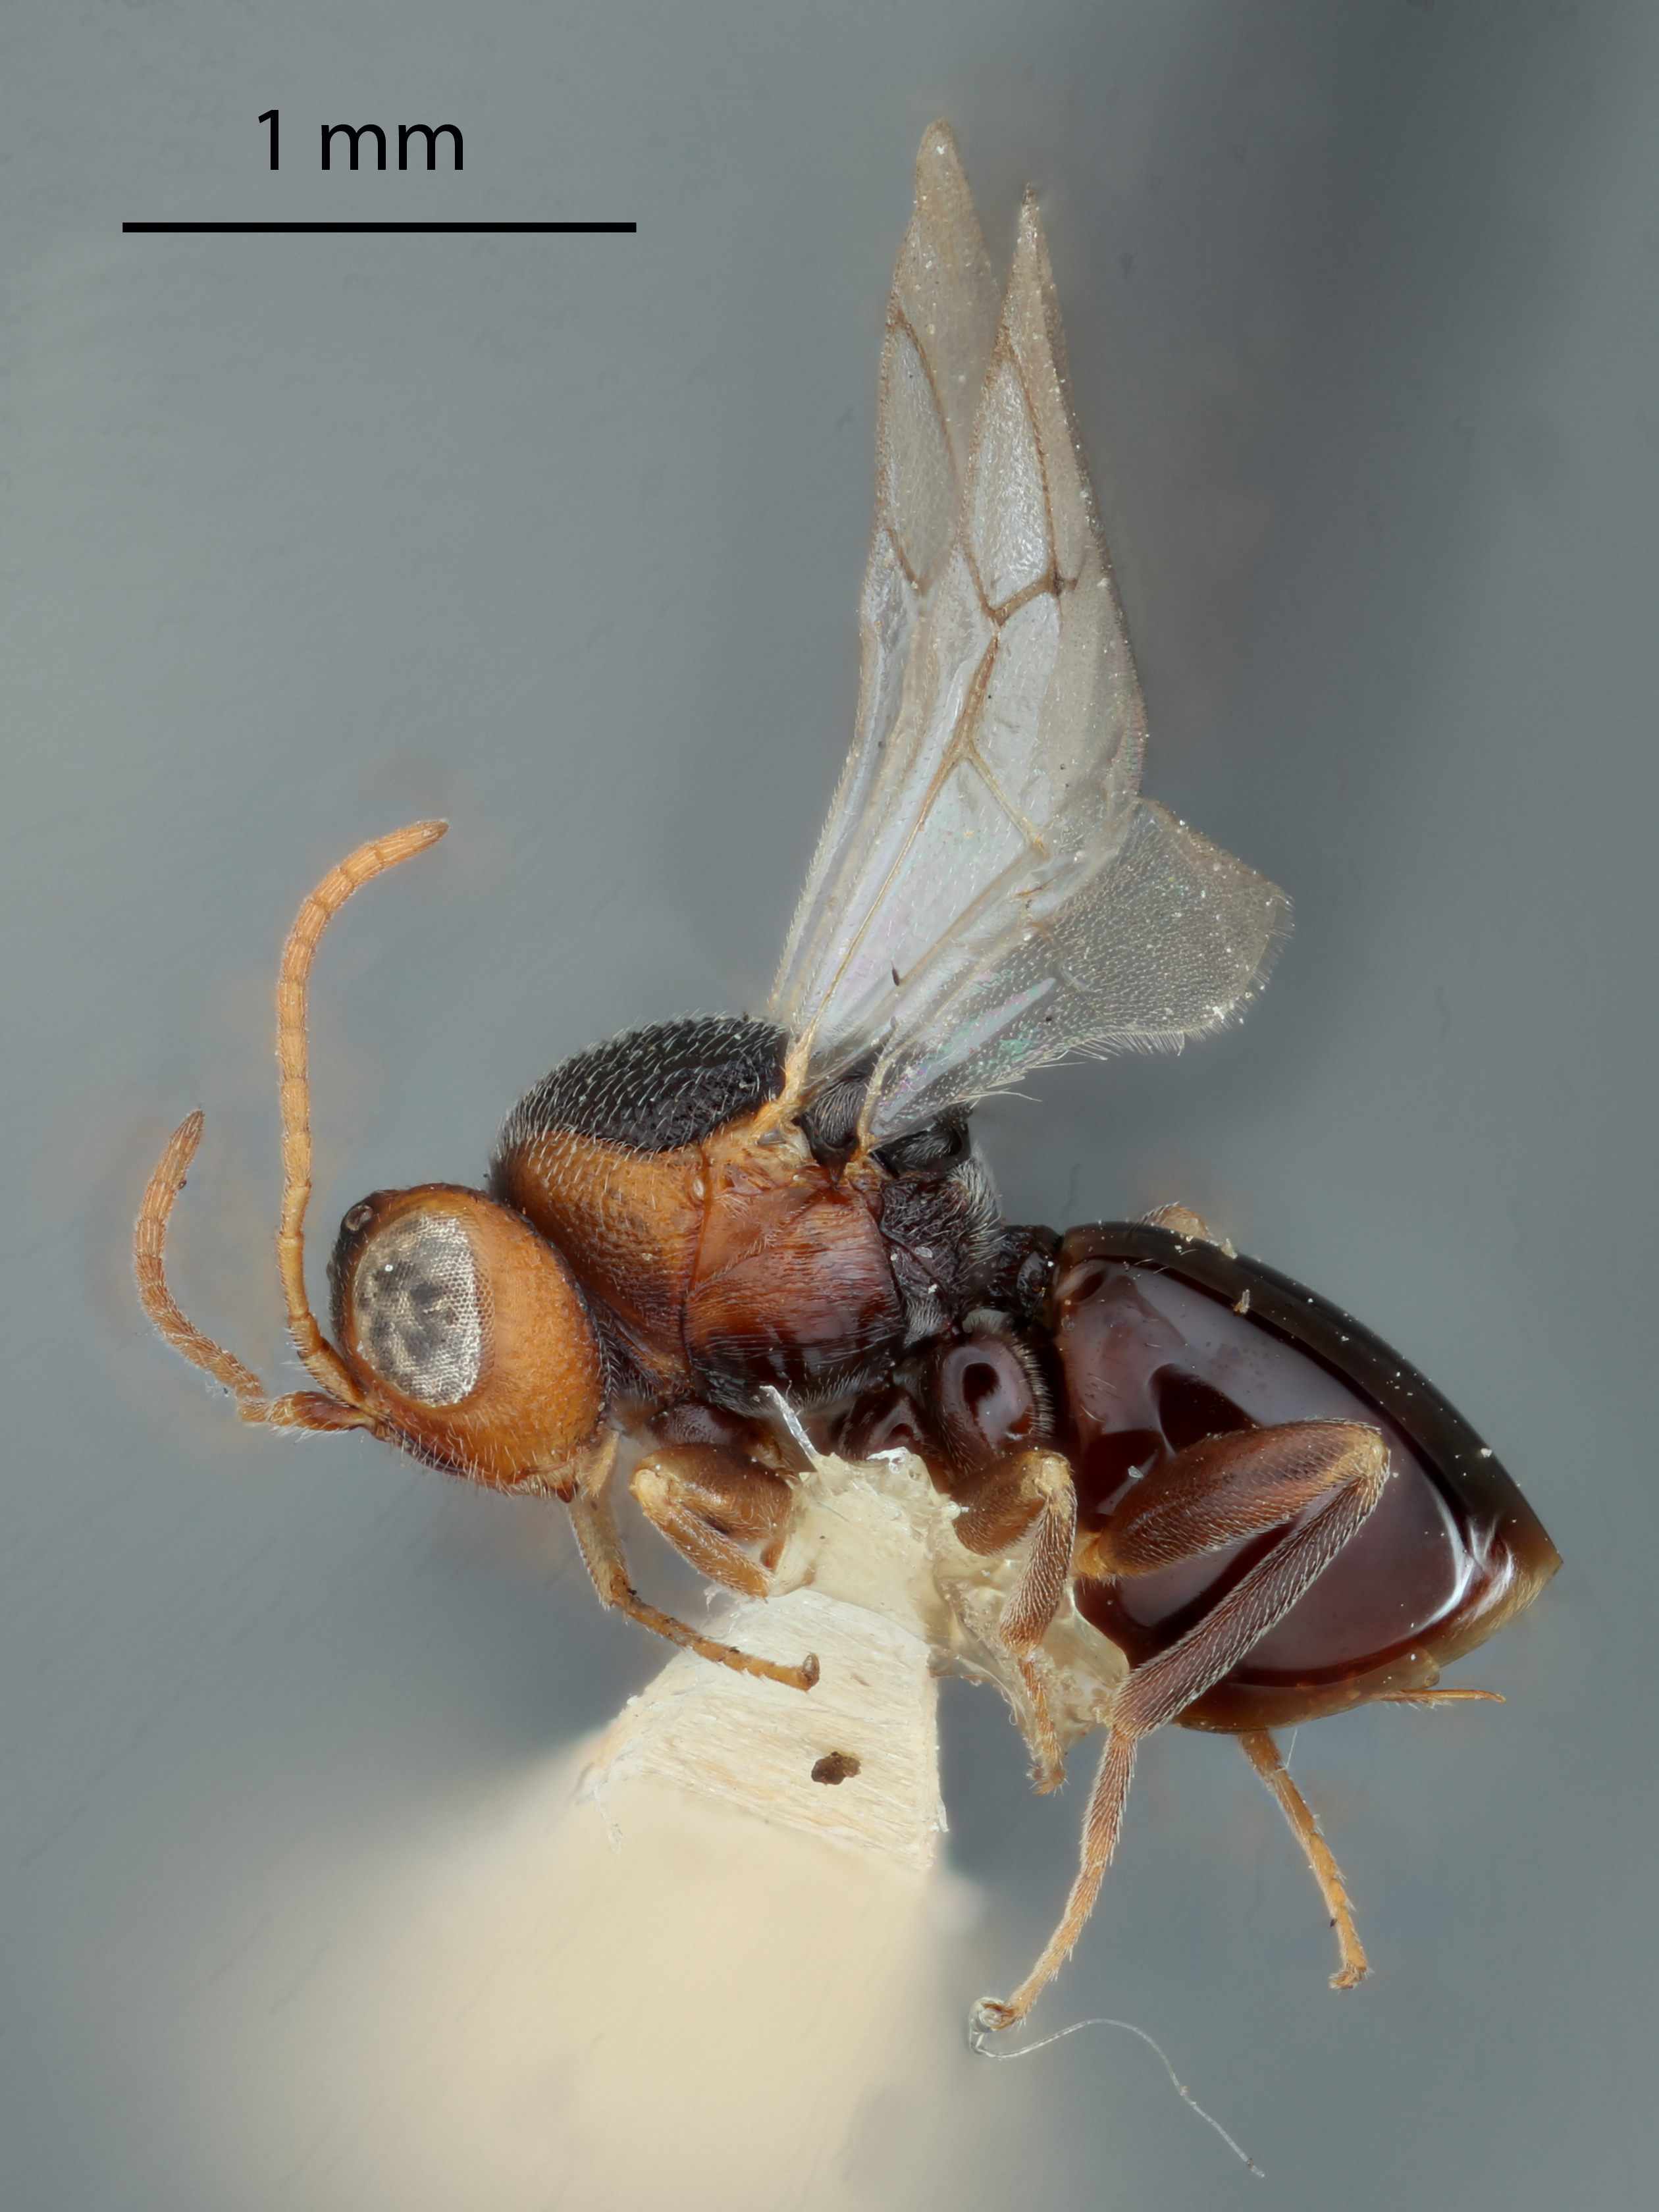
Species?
Andricus davisi
